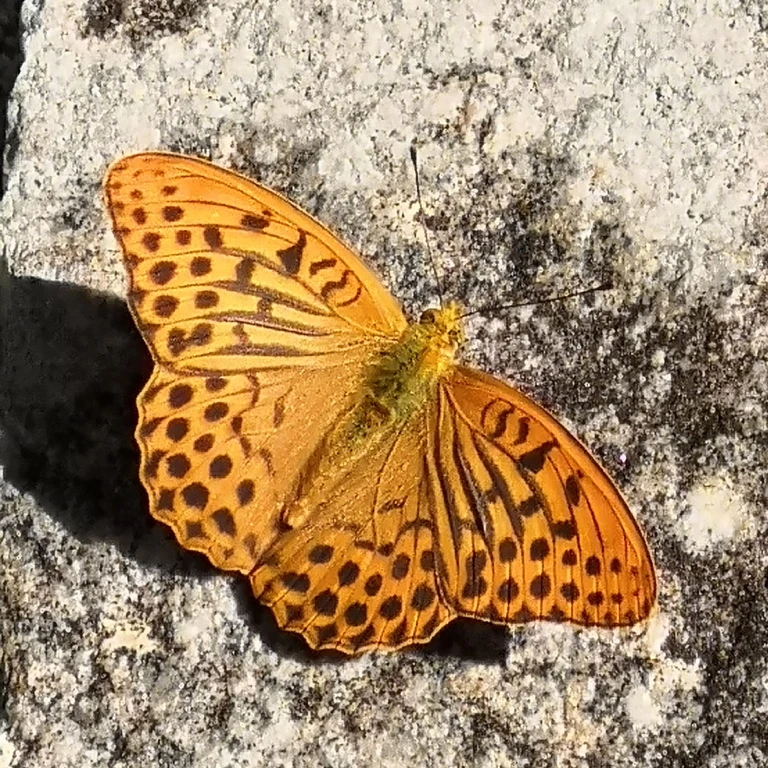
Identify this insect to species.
Argynnis paphia
